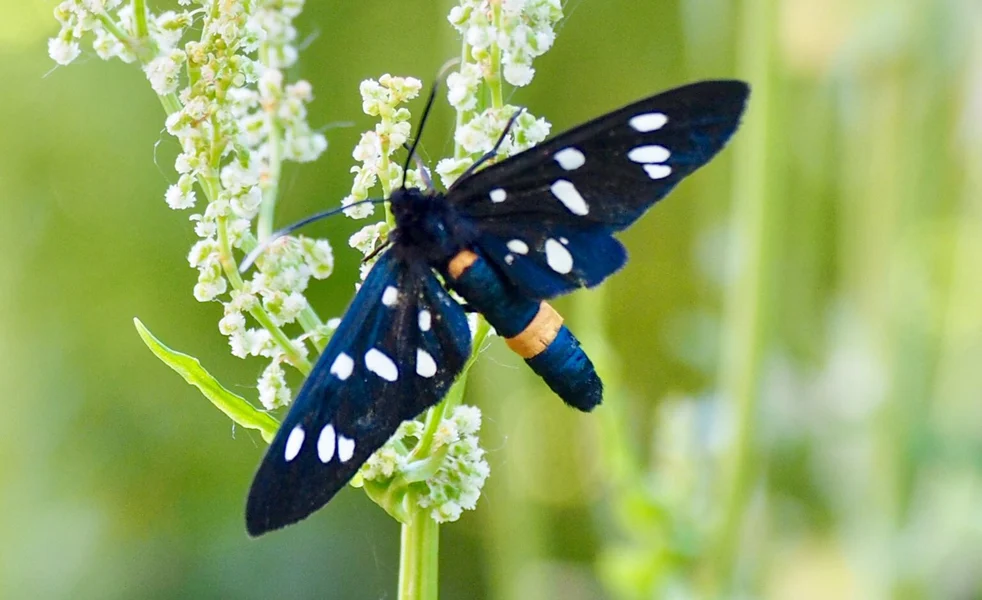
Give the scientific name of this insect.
Amata phegea
